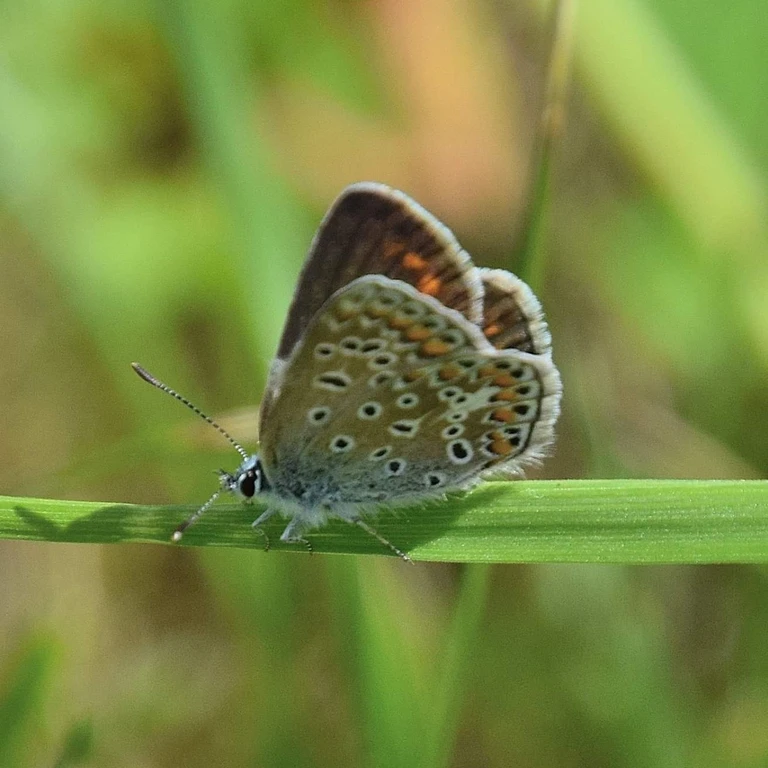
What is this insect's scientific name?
Polyommatus icarus
